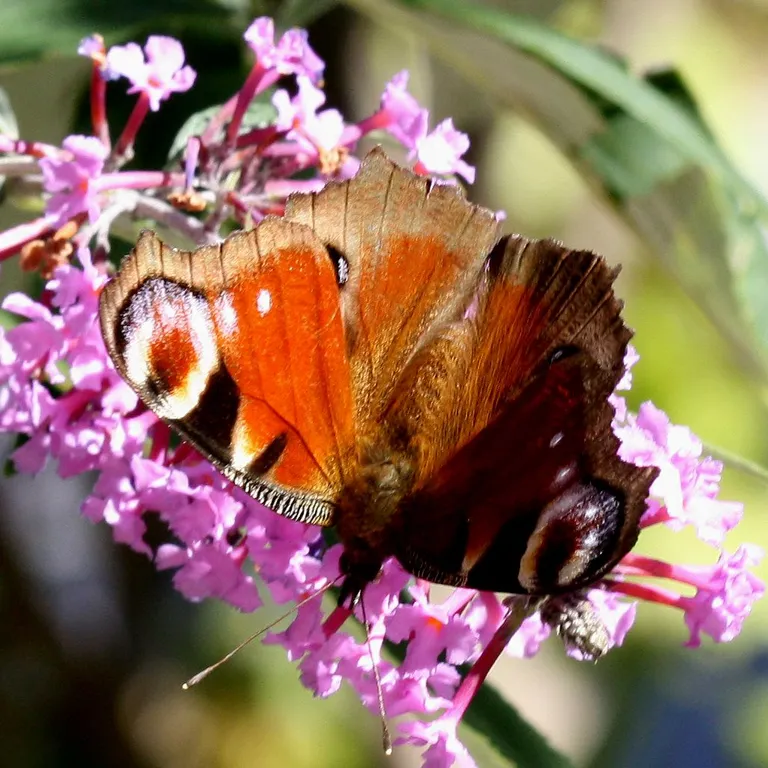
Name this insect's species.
Aglais io
